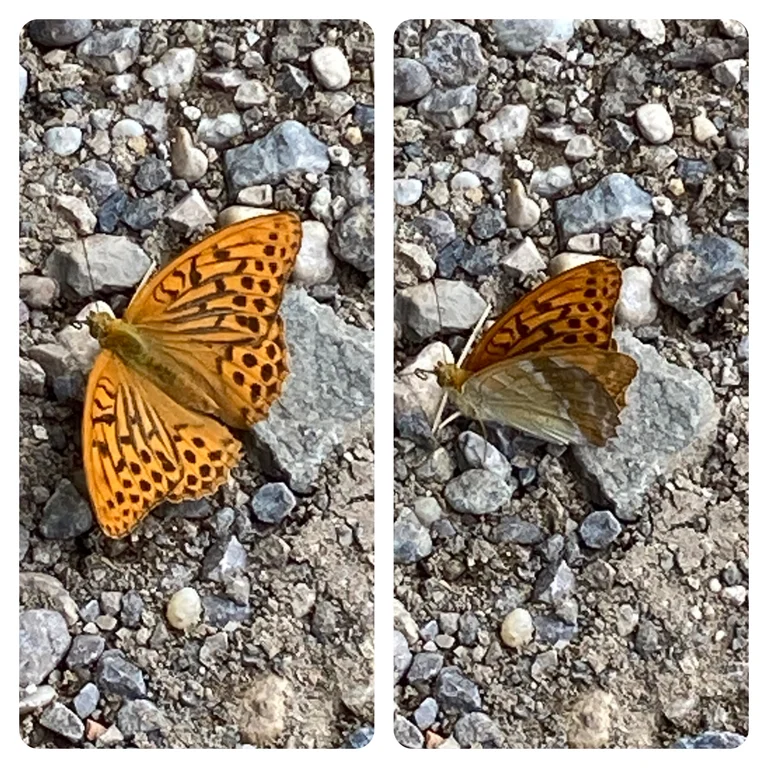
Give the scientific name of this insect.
Argynnis paphia
